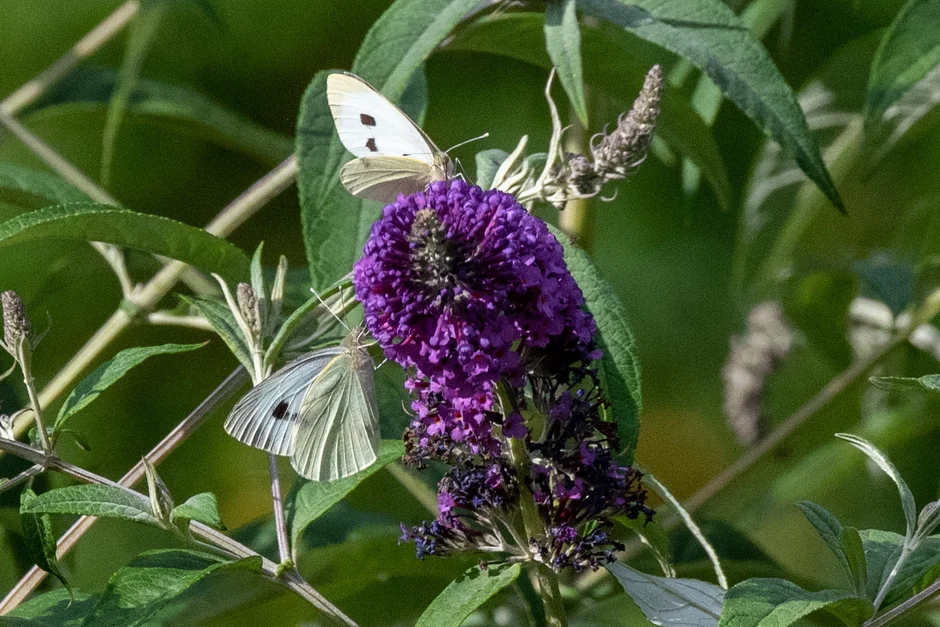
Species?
Pieris brassicae
